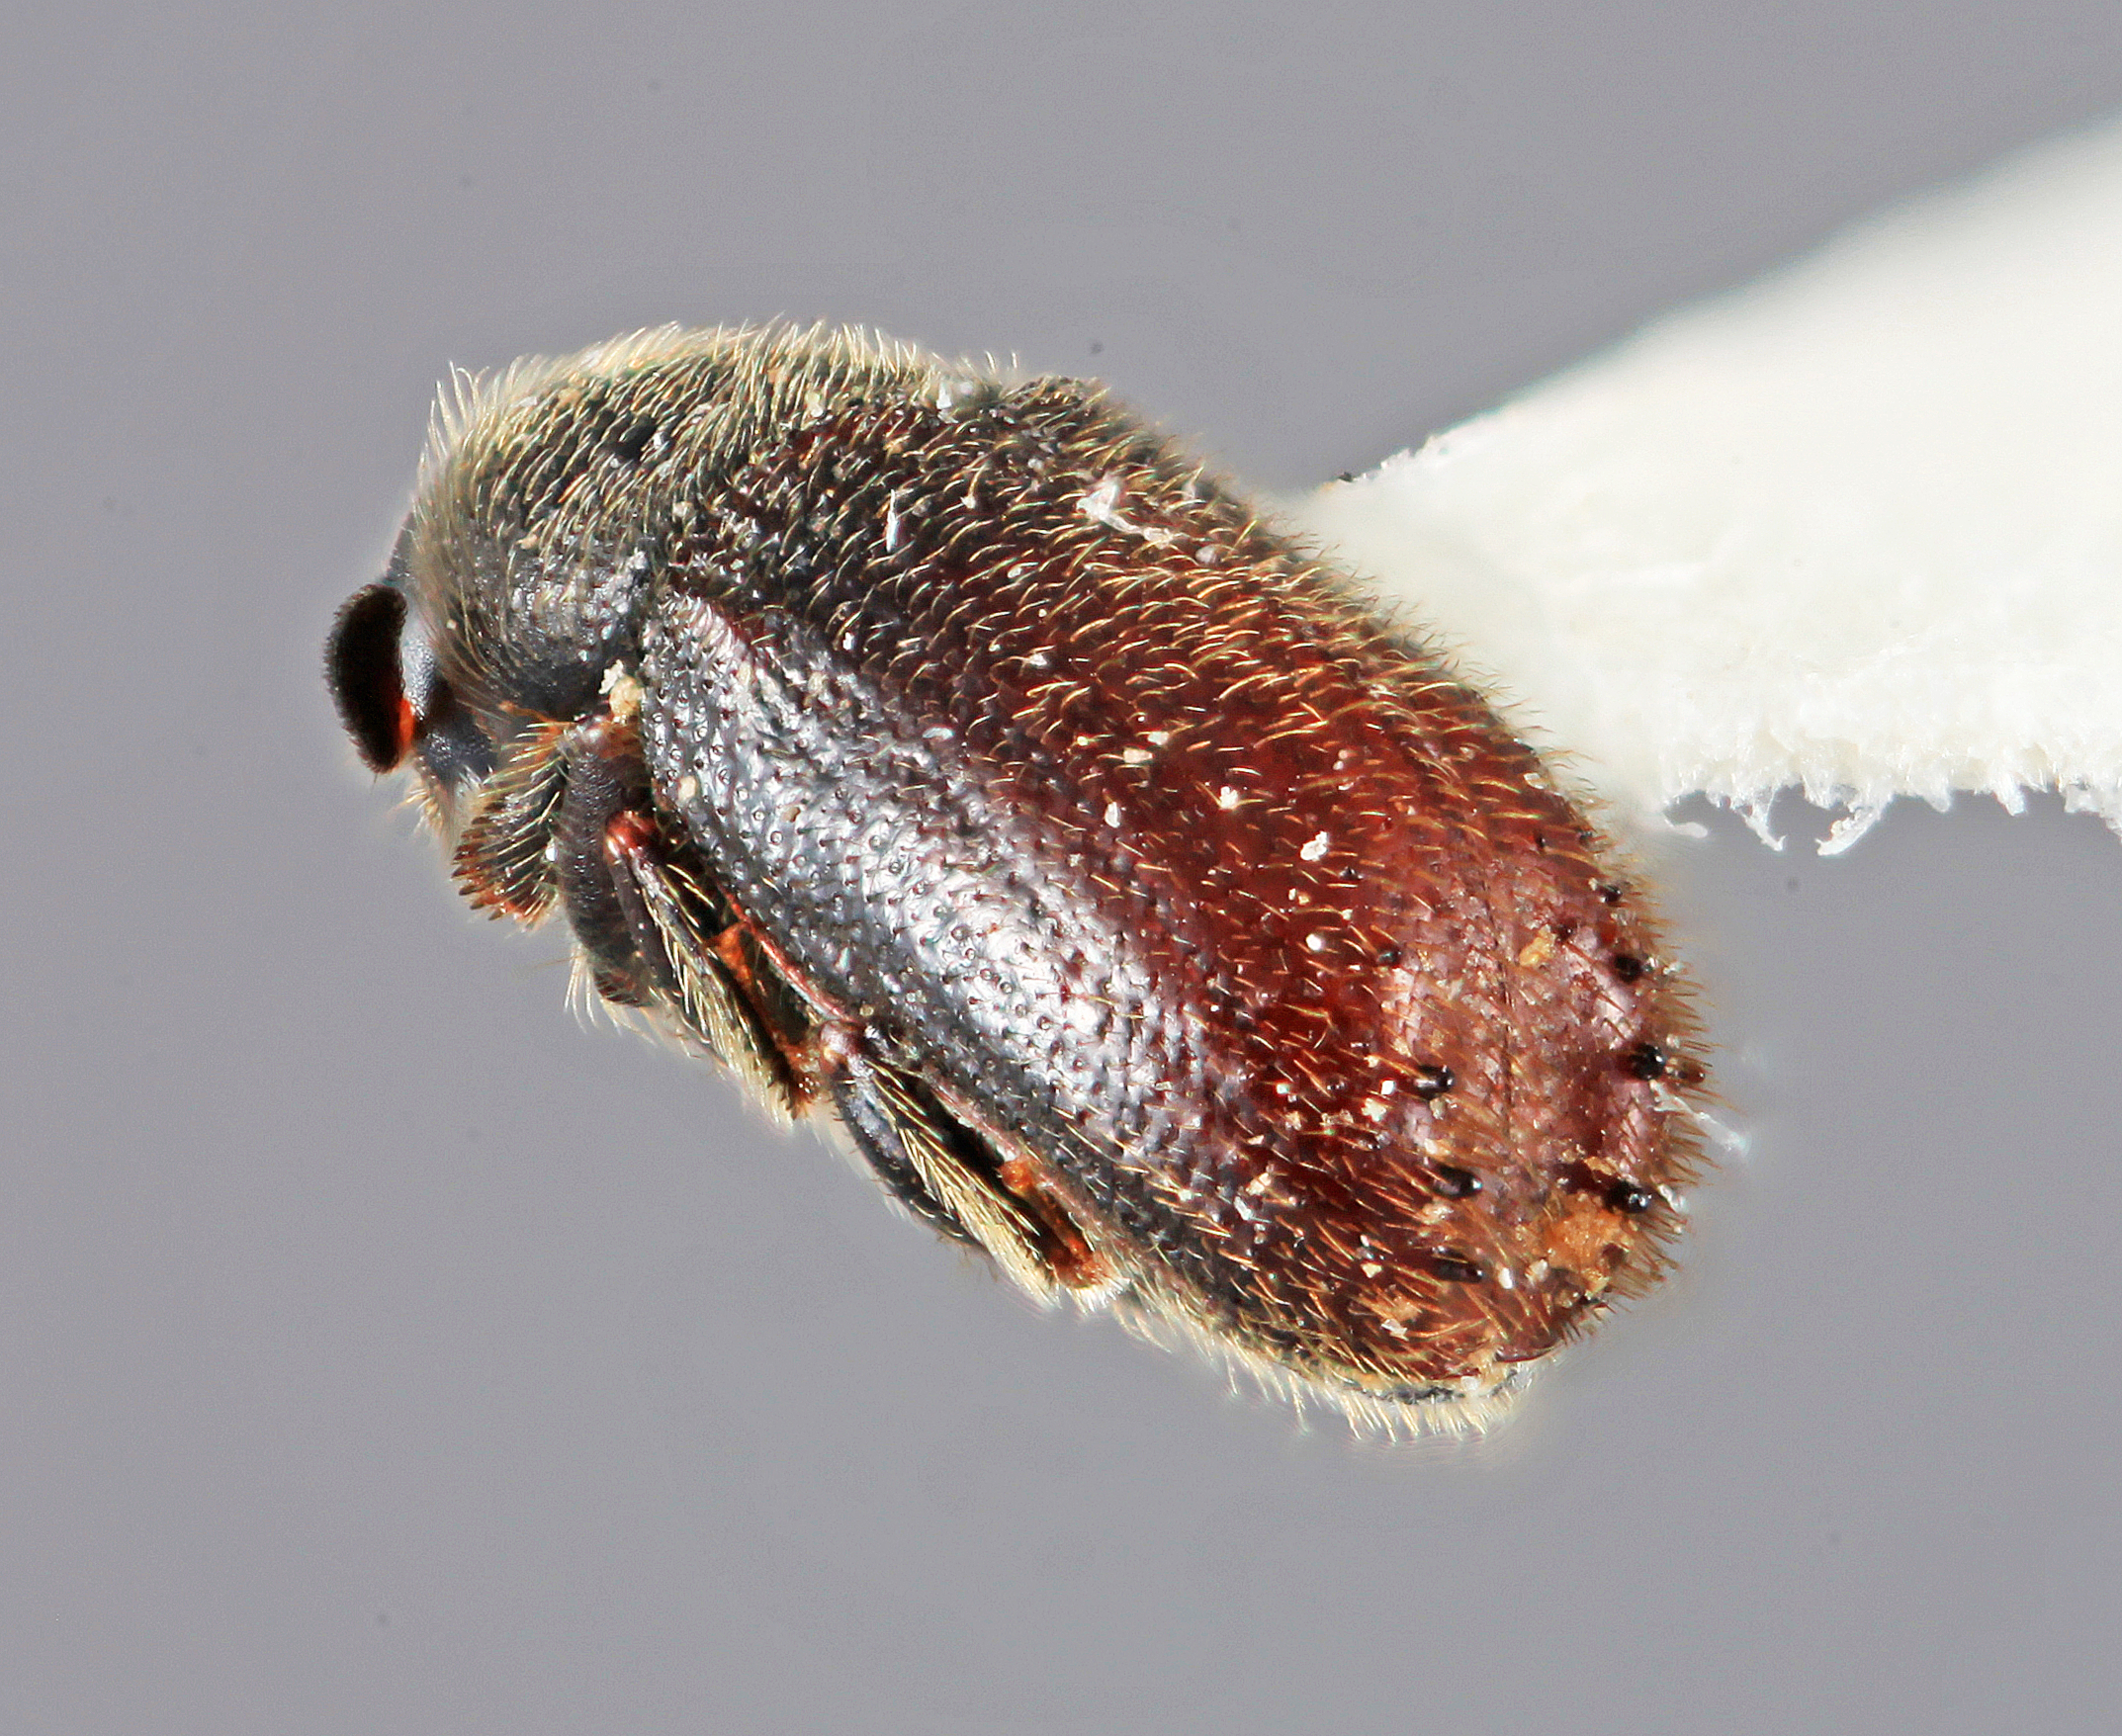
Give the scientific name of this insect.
Chramesus dentellus
